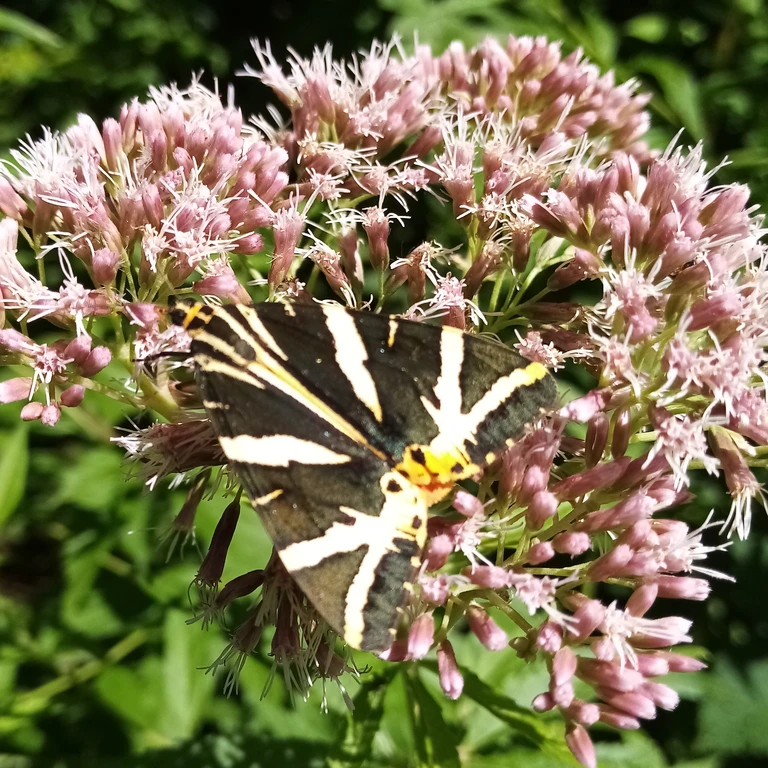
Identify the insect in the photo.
Euplagia quadripunctaria
